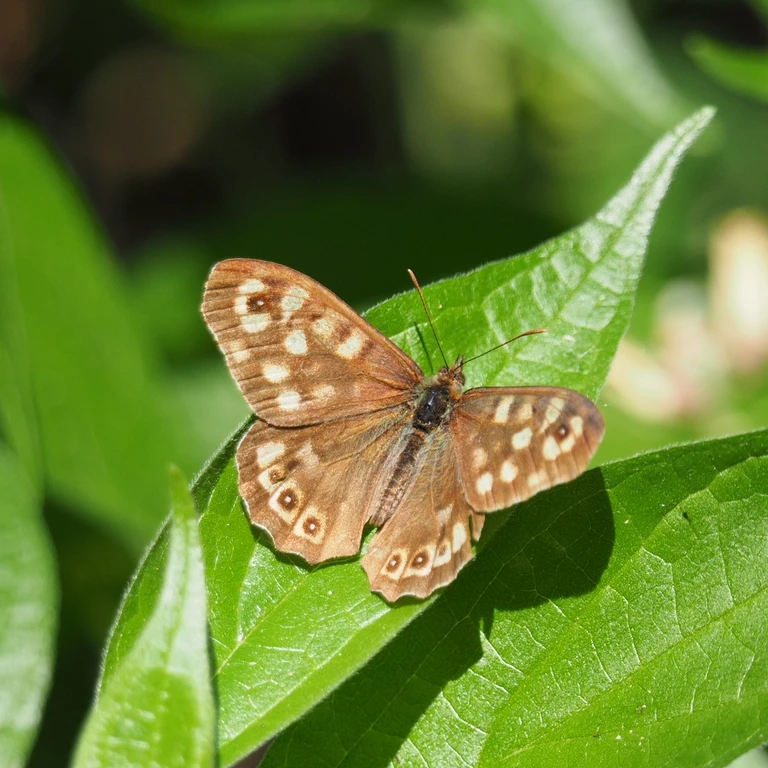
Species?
Pararge aegeria
